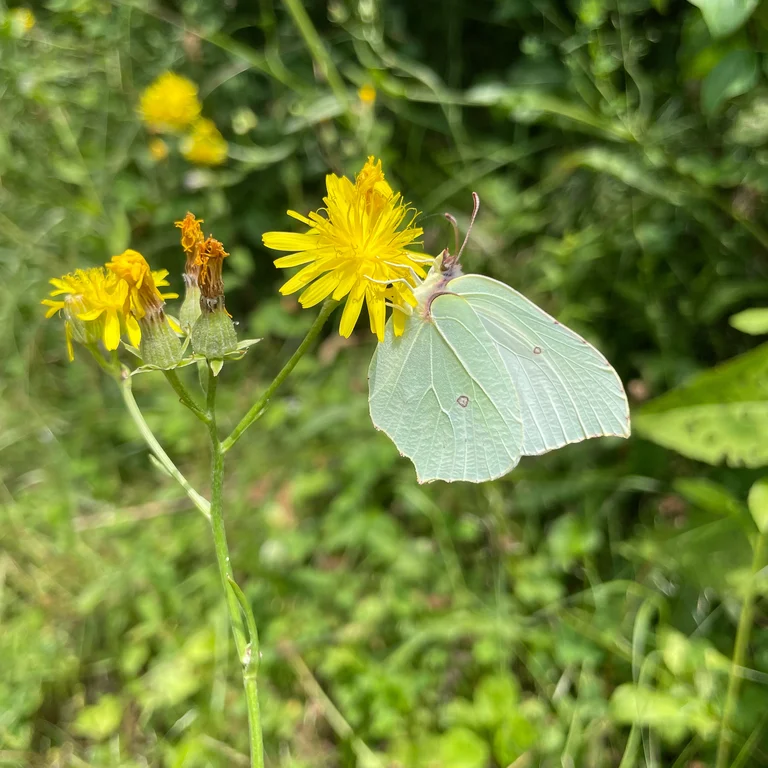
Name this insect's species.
Gonepteryx rhamni
